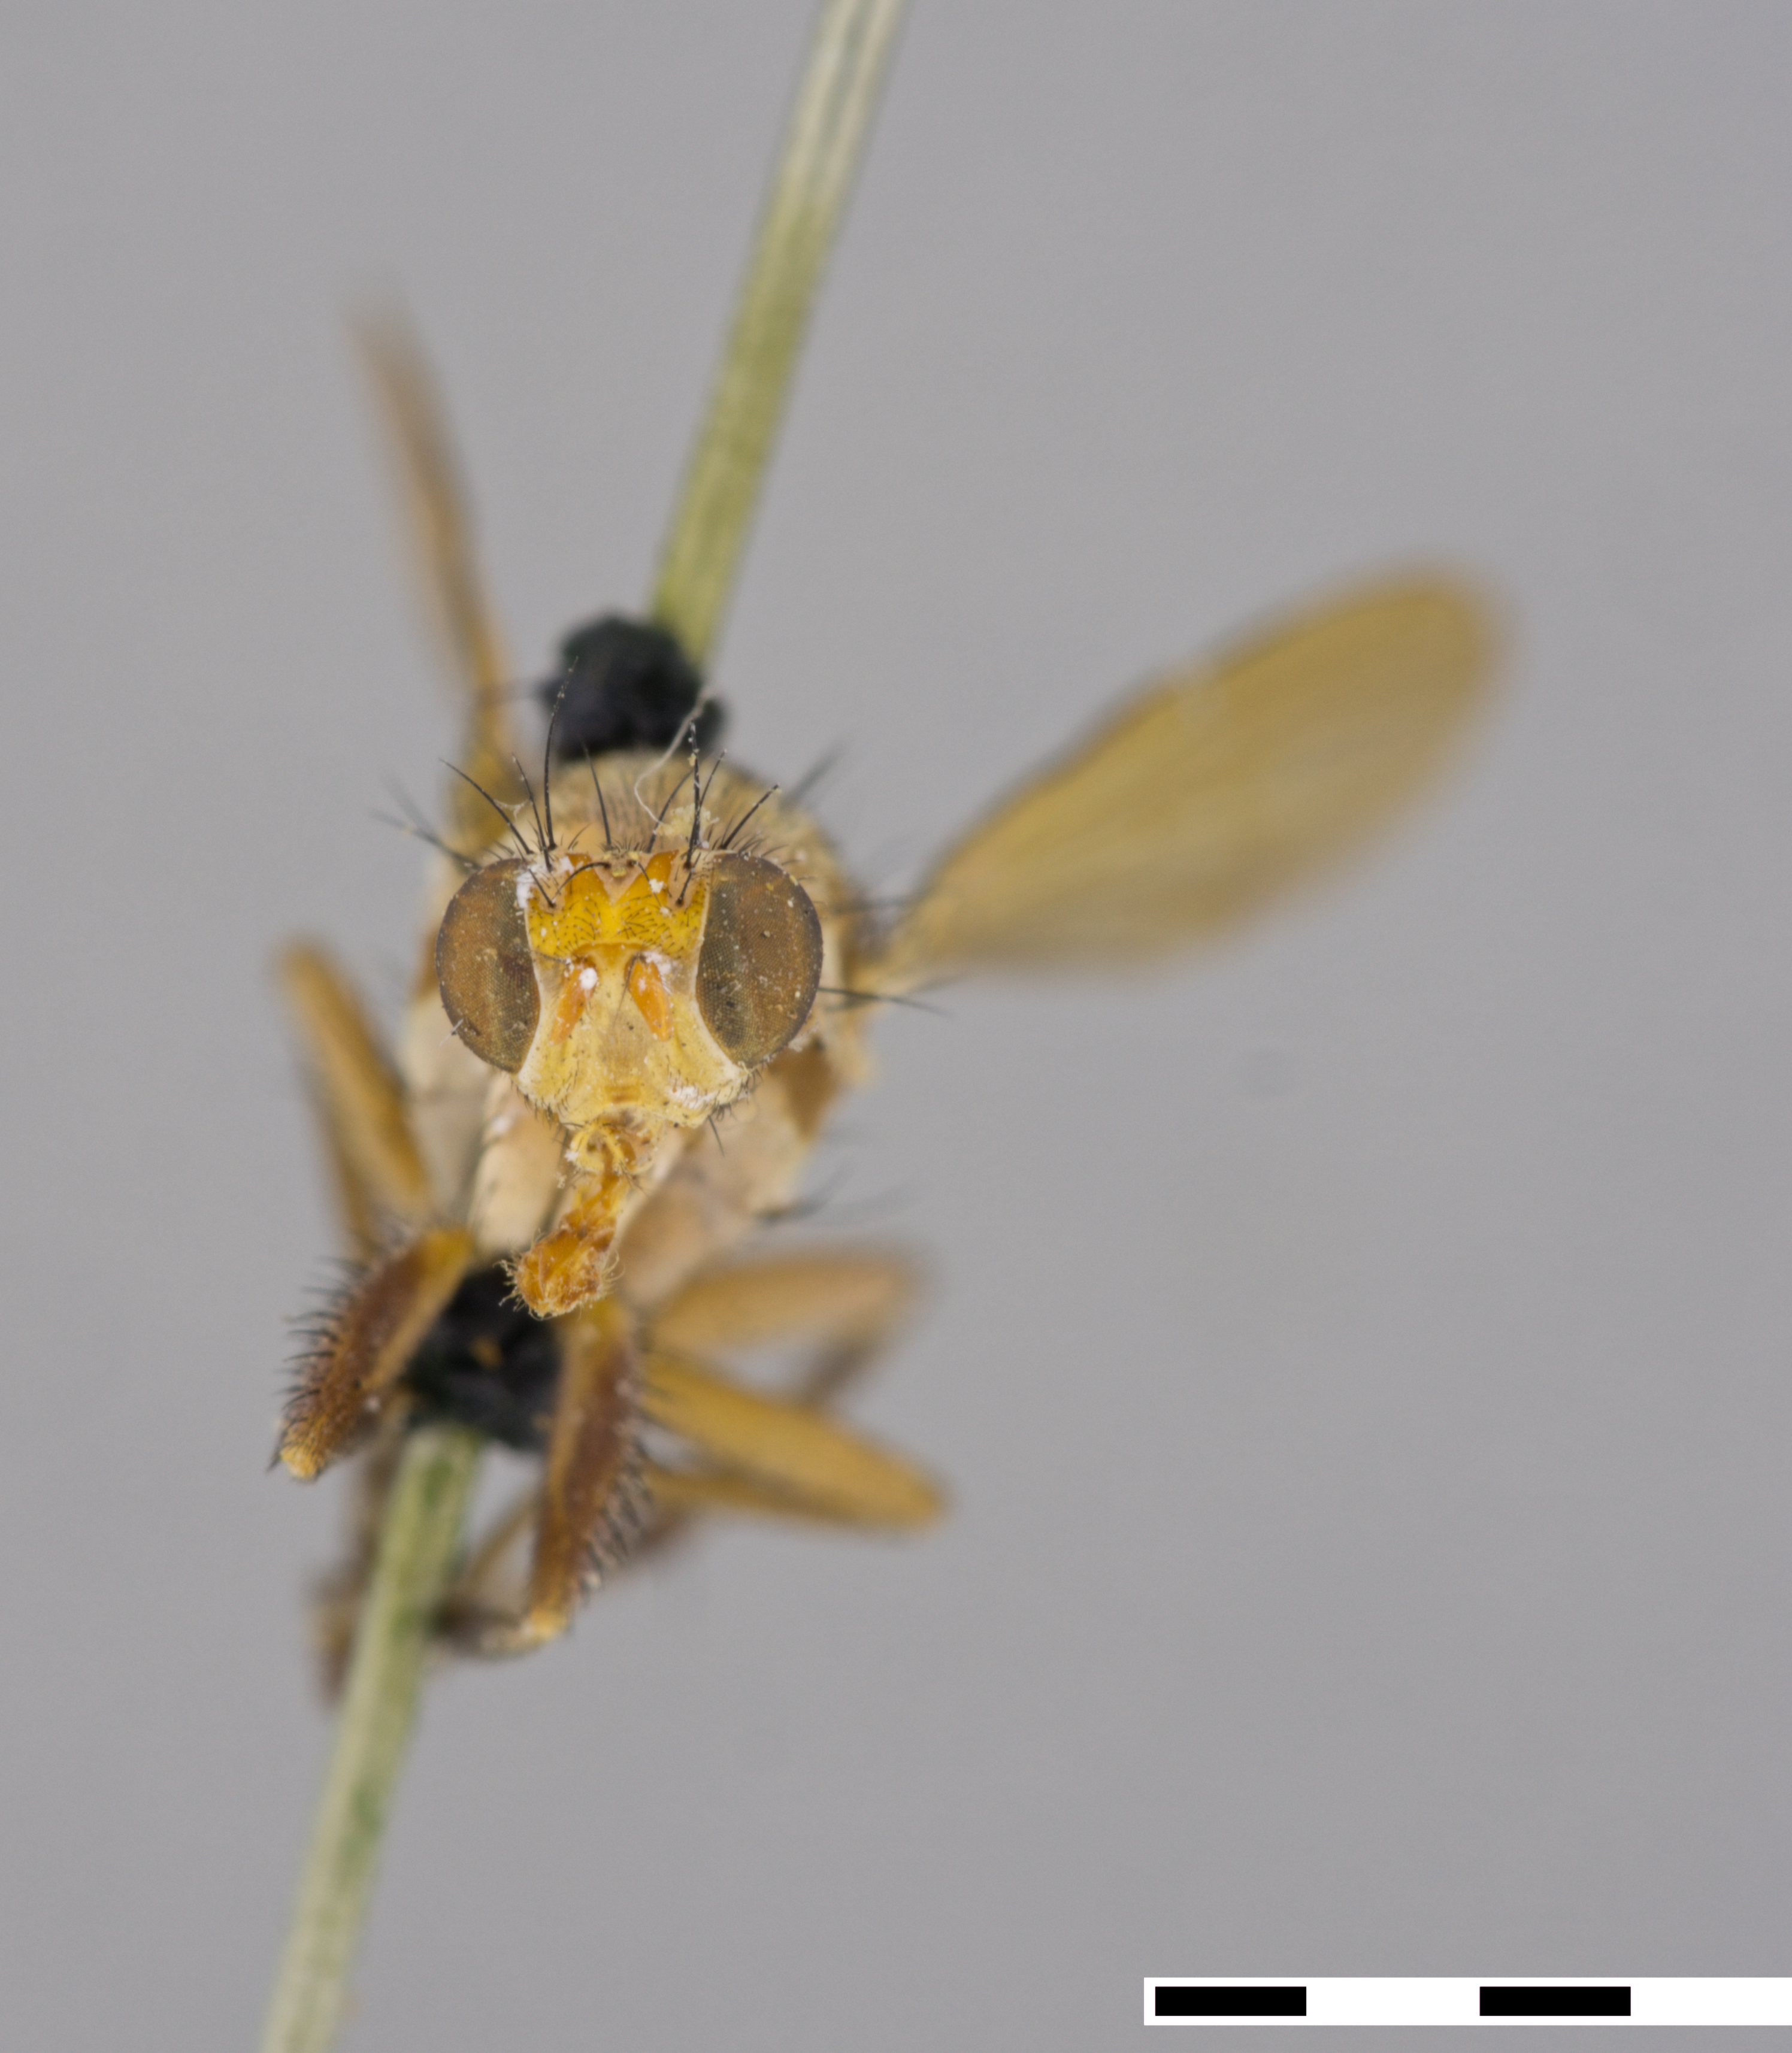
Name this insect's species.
Melina philippii
